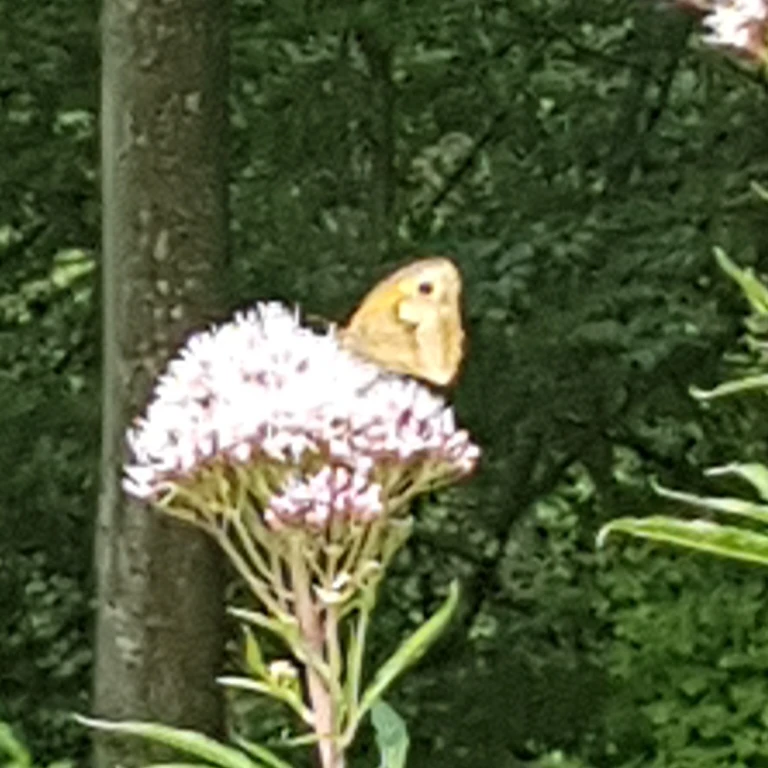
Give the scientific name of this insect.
Maniola jurtina
